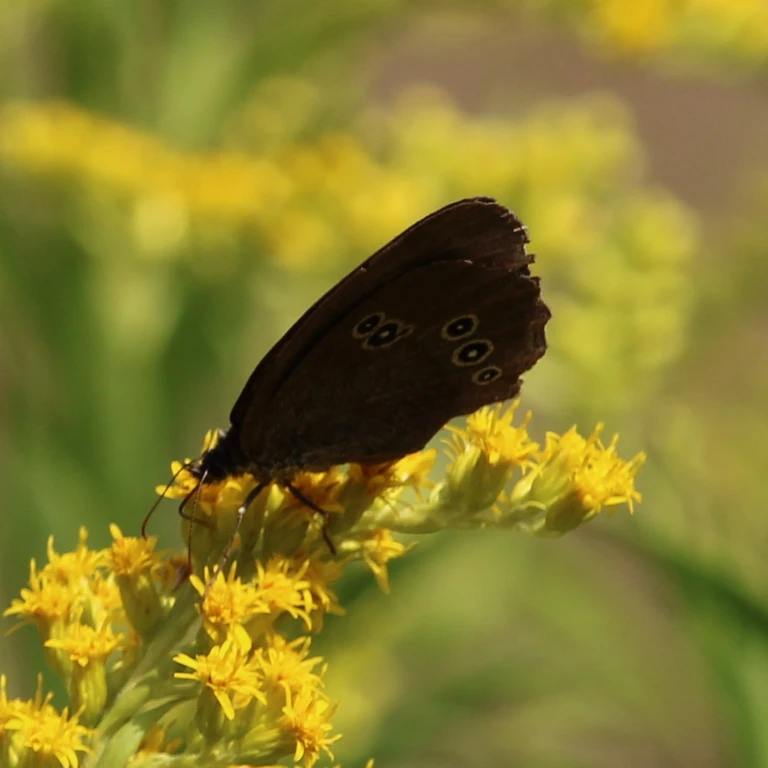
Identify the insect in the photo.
Aphantopus hyperantus
